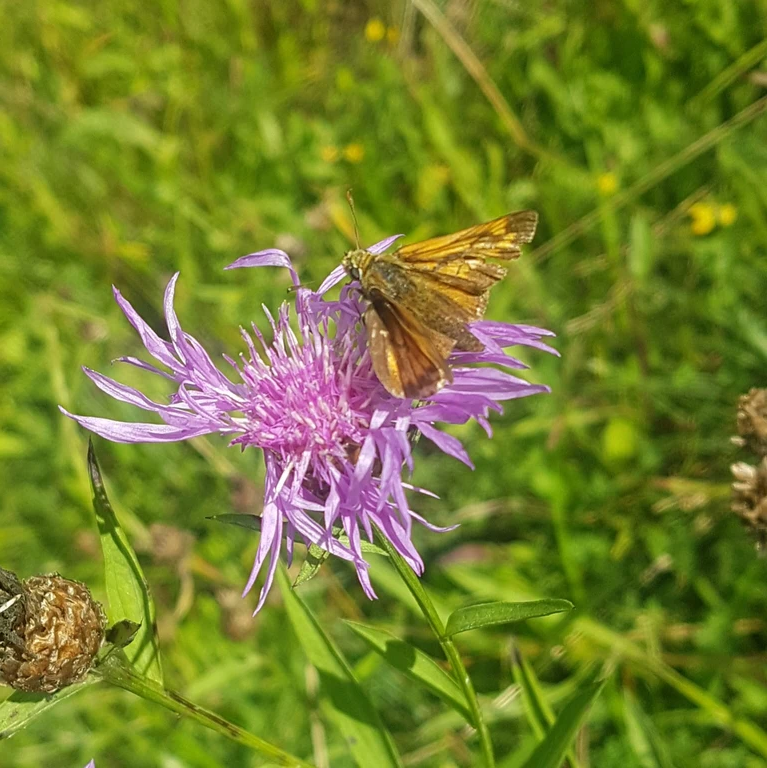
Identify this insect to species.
Ochlodes sylvanus (also Ochlodes venata)
